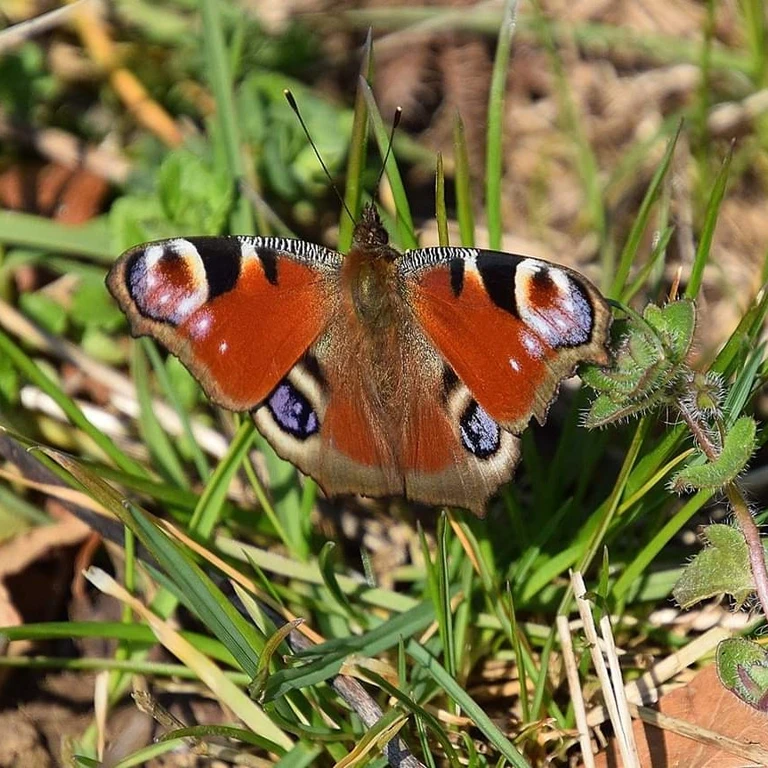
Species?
Aglais io
